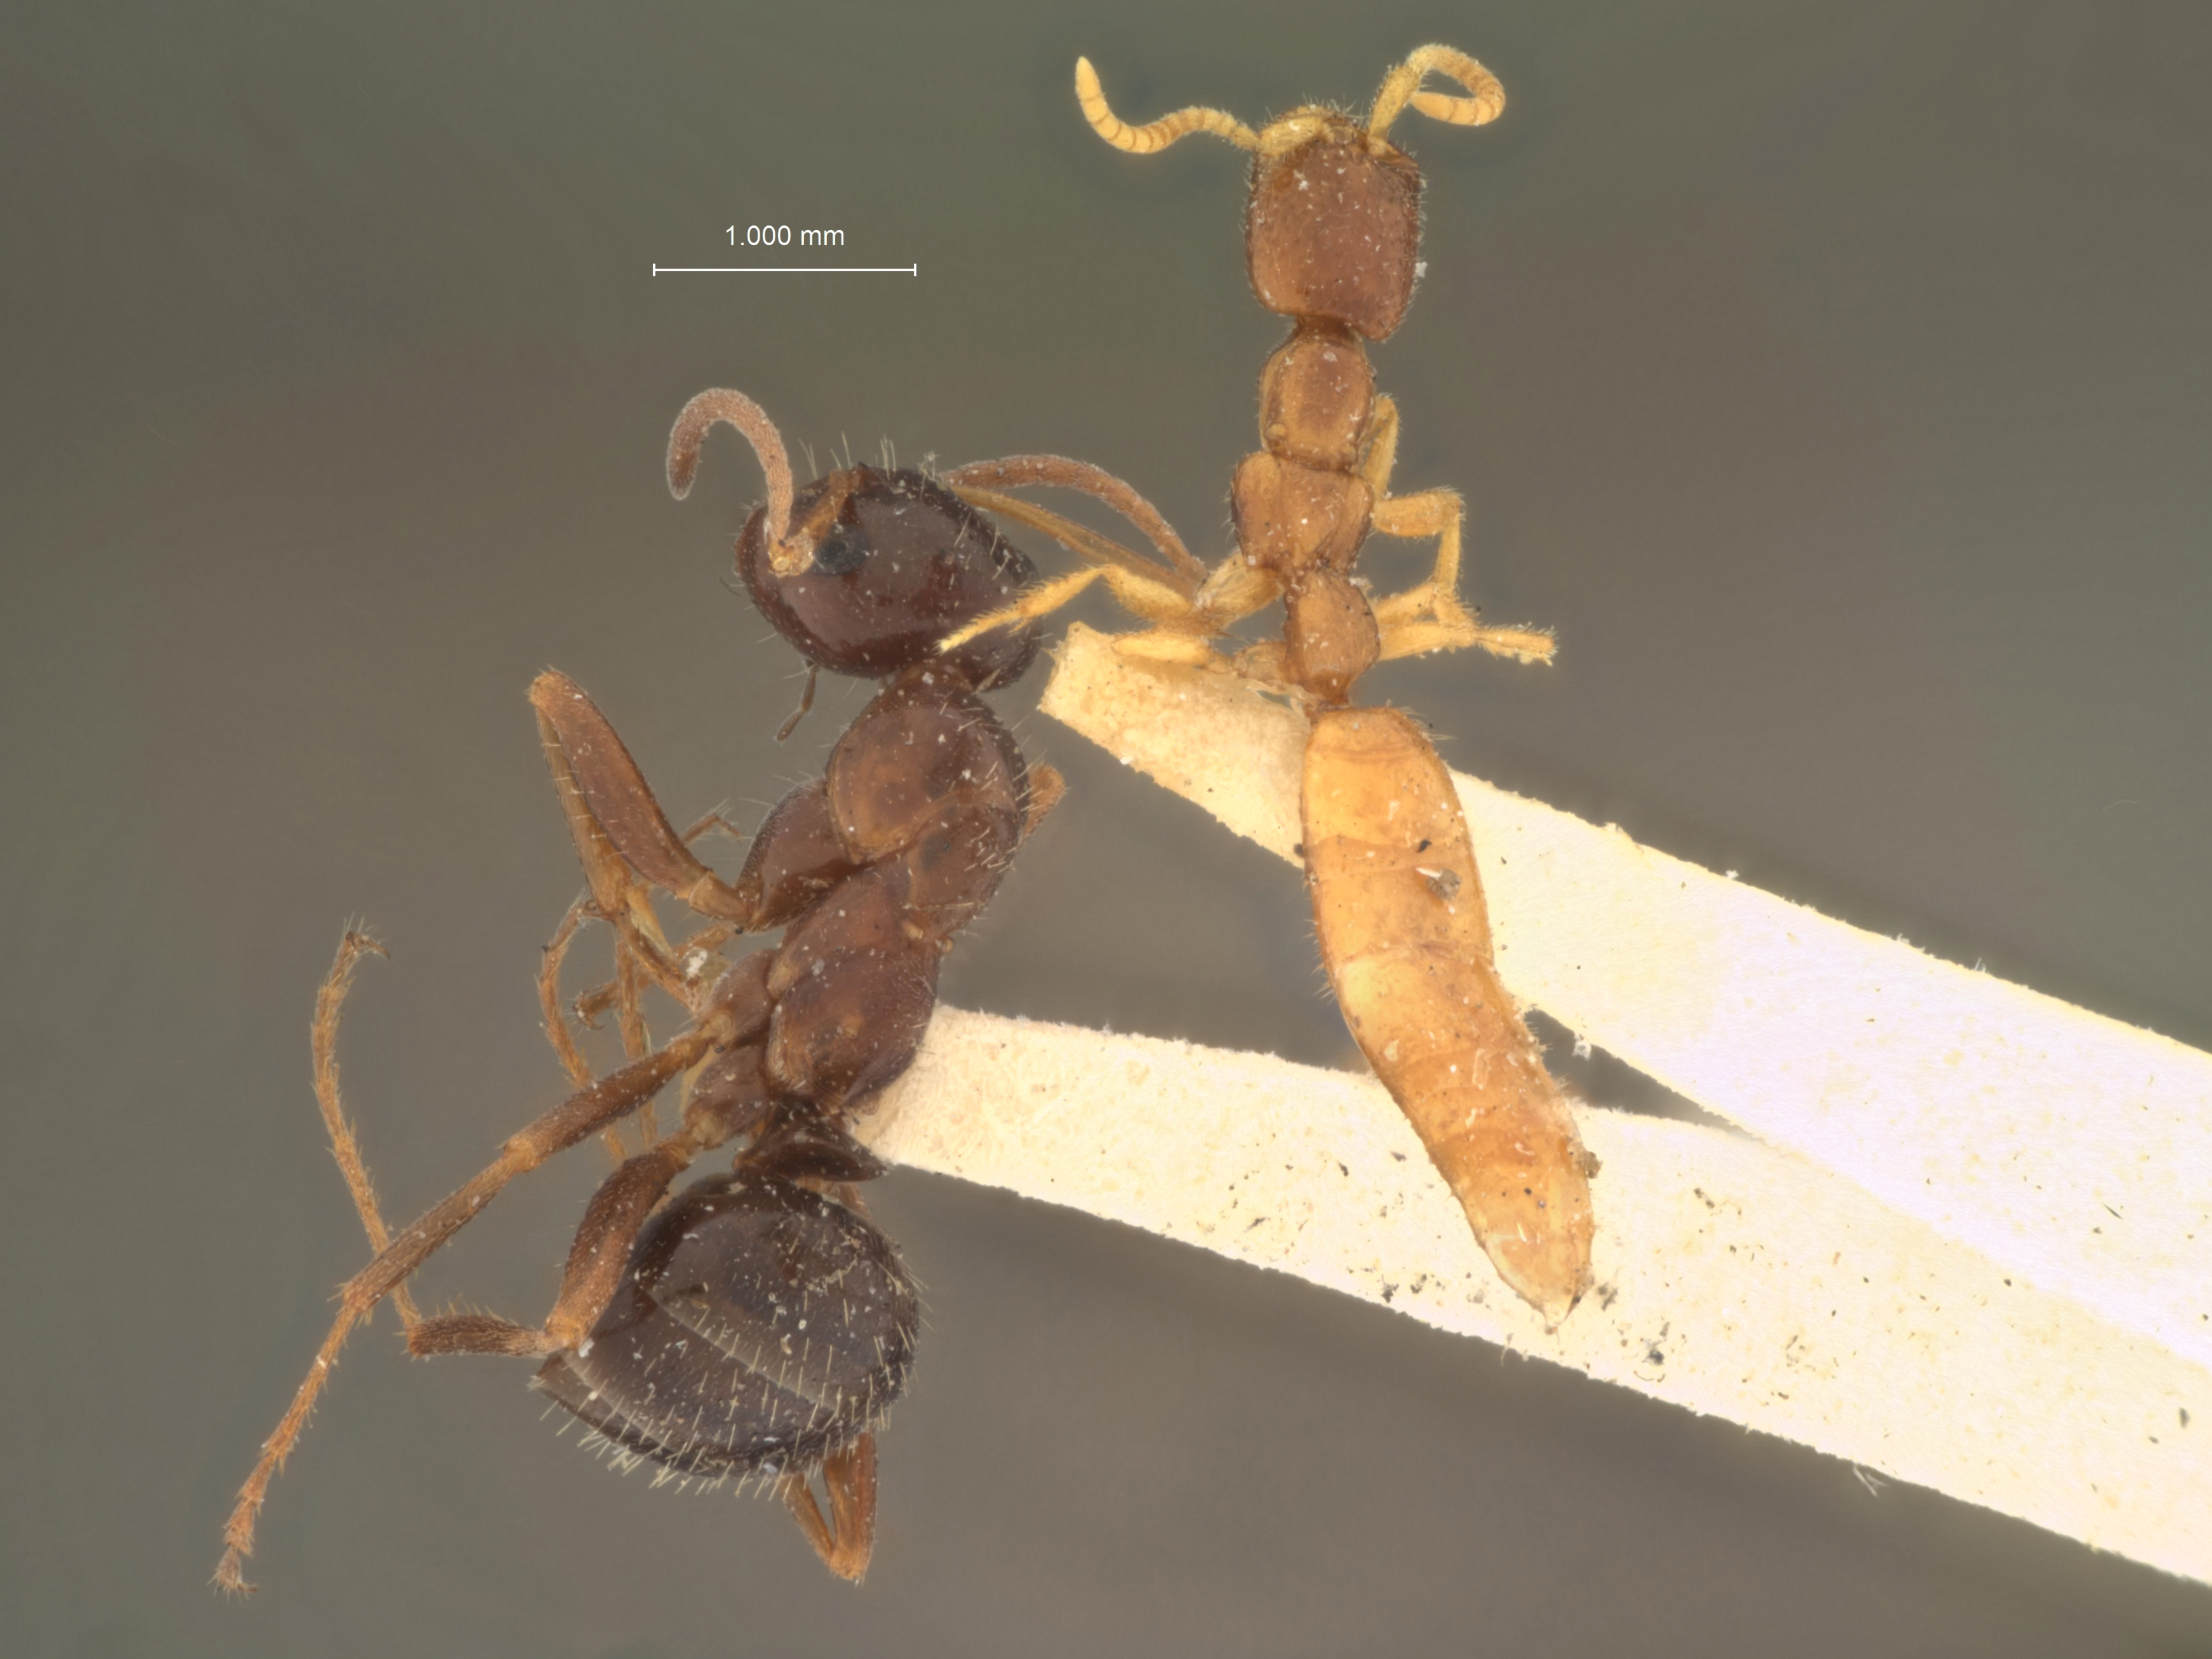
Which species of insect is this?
Isobrachium montanum
